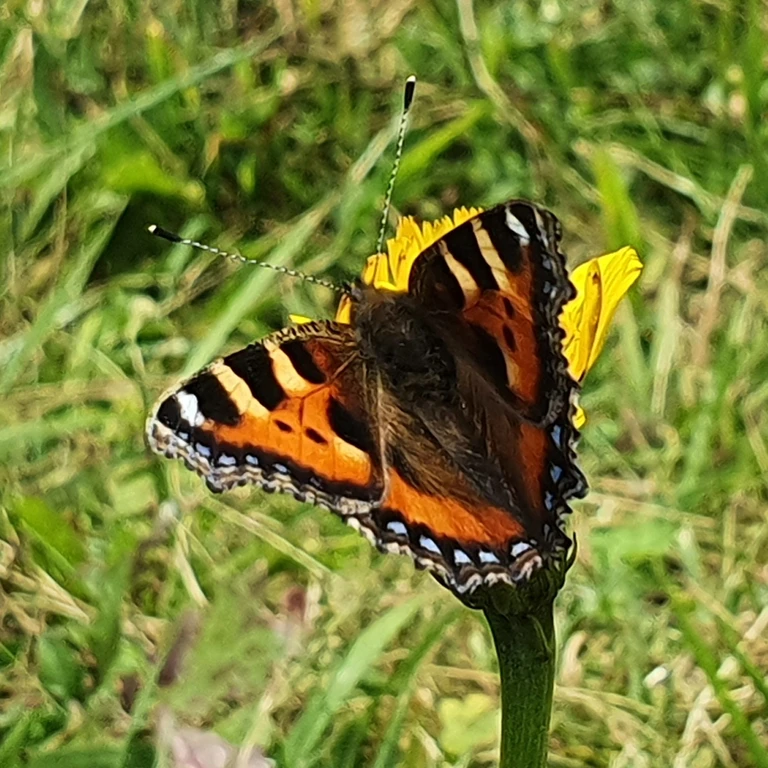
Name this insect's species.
Aglais urticae
